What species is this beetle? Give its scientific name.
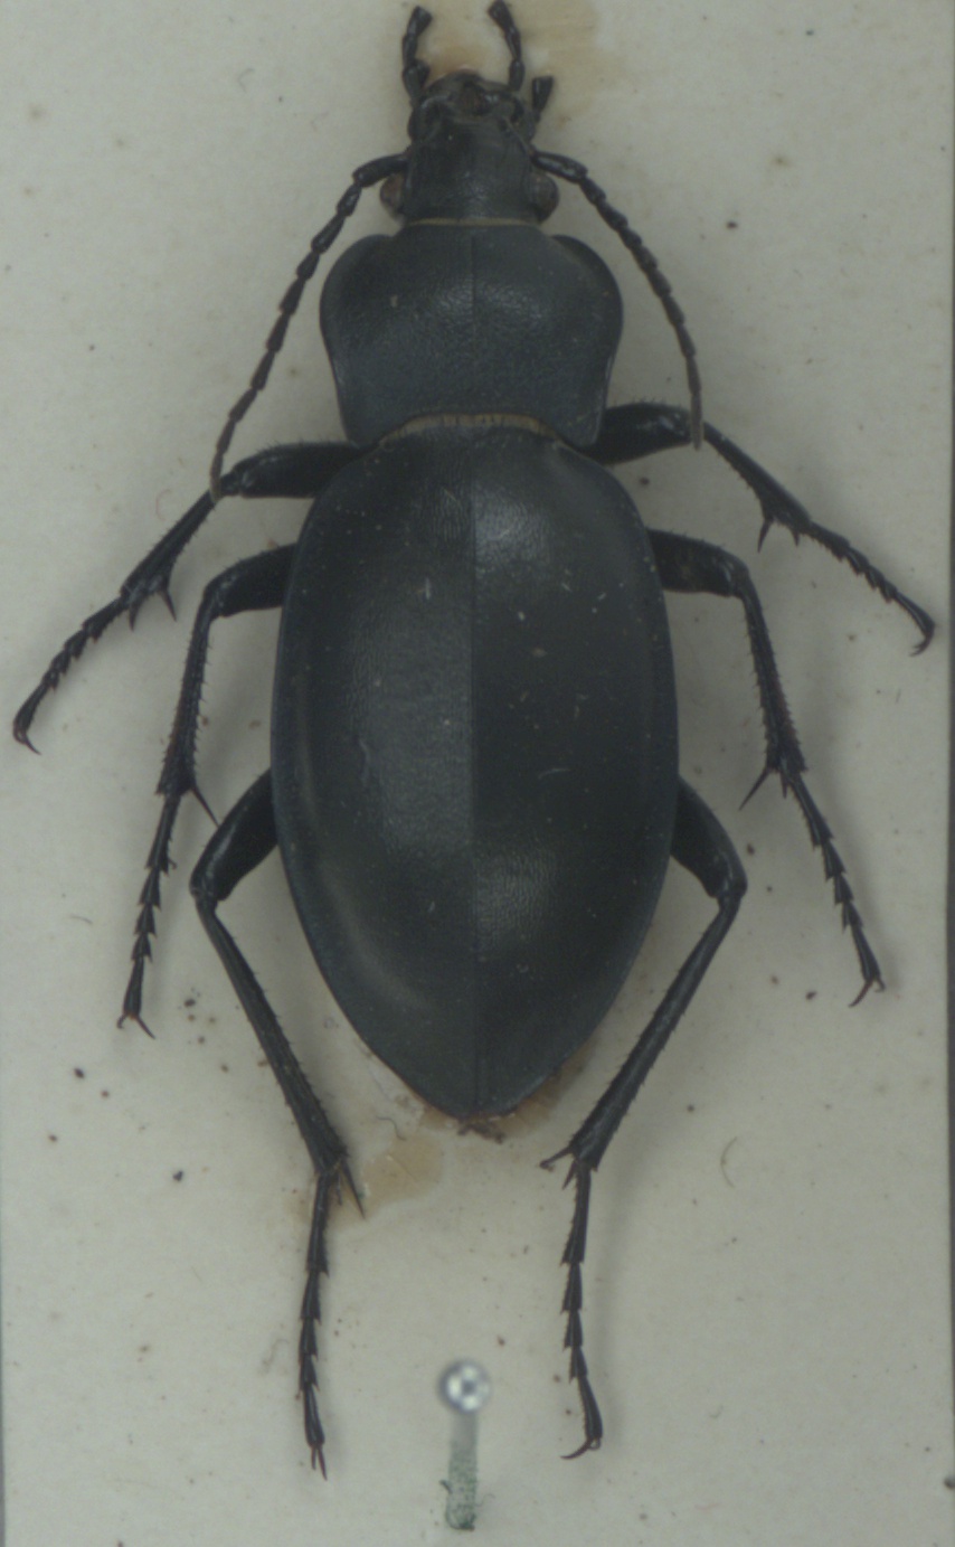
Carabus glabratus
